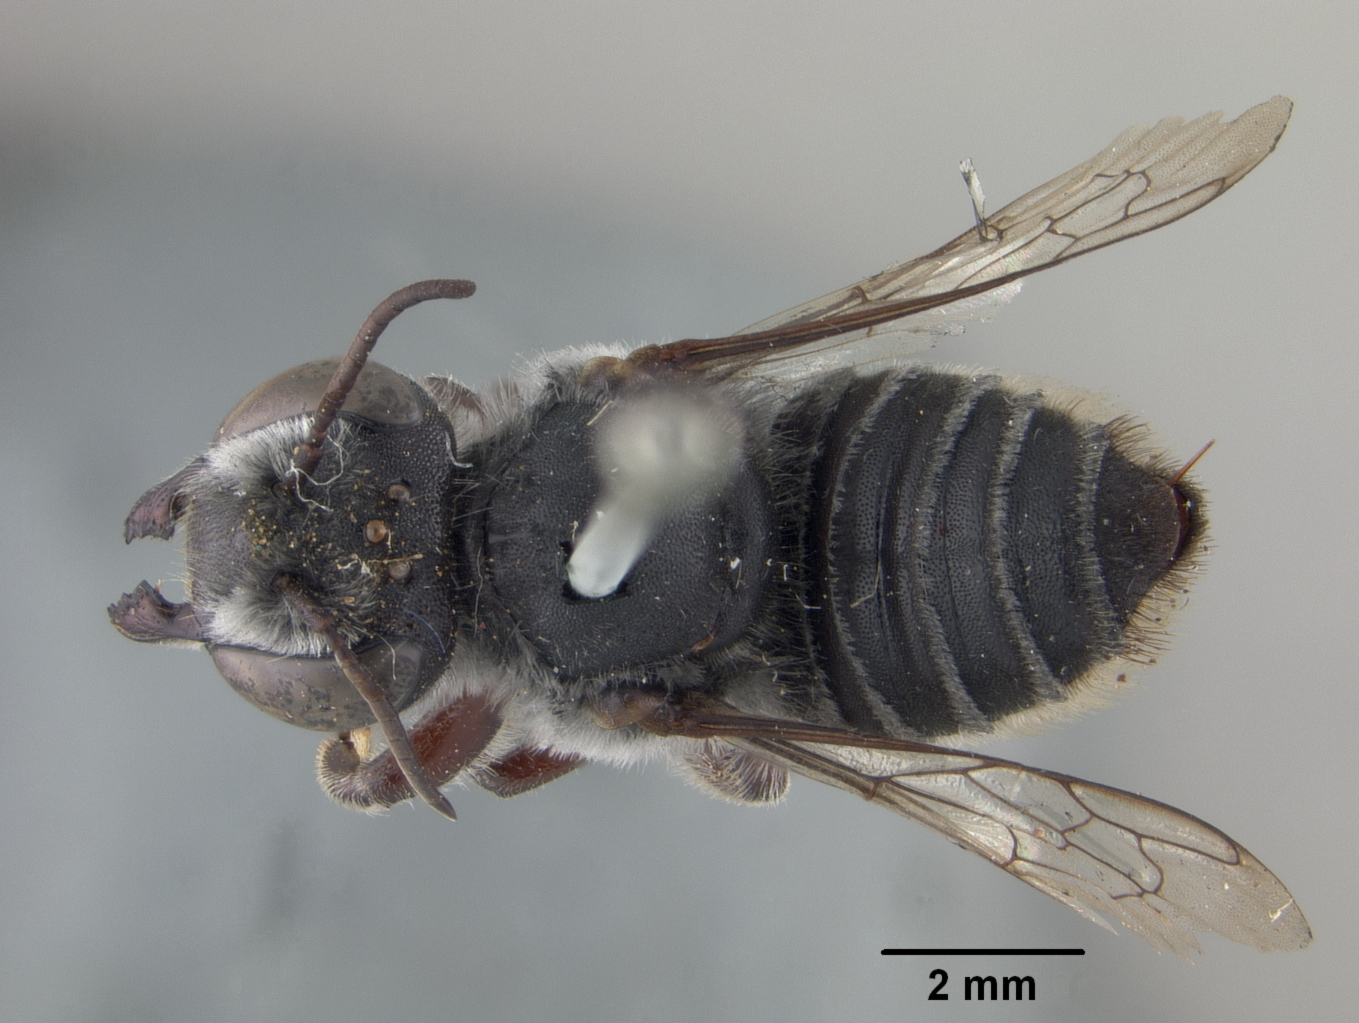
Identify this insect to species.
Megachile murinella
